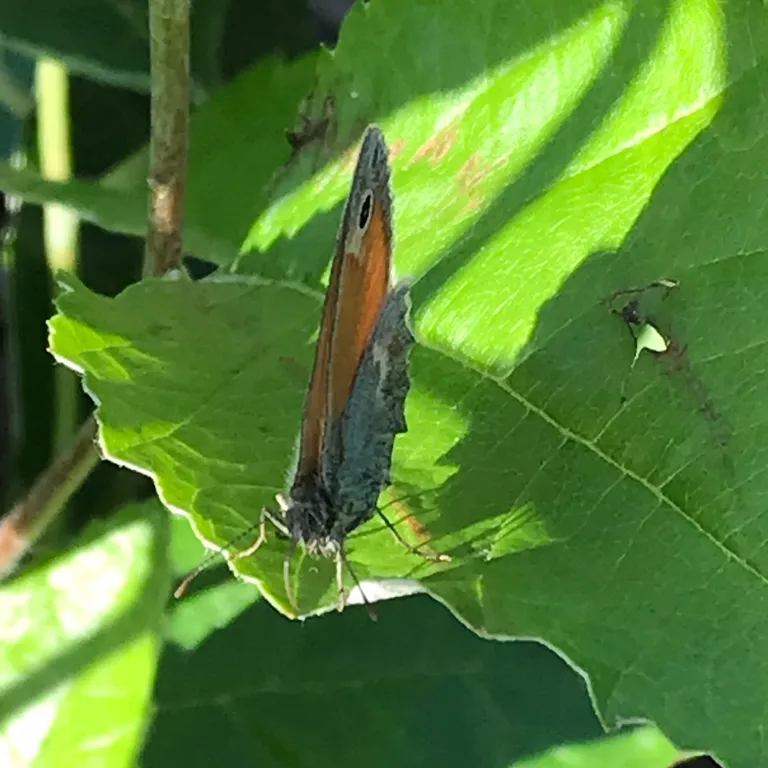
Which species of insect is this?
Coenonympha pamphilus
